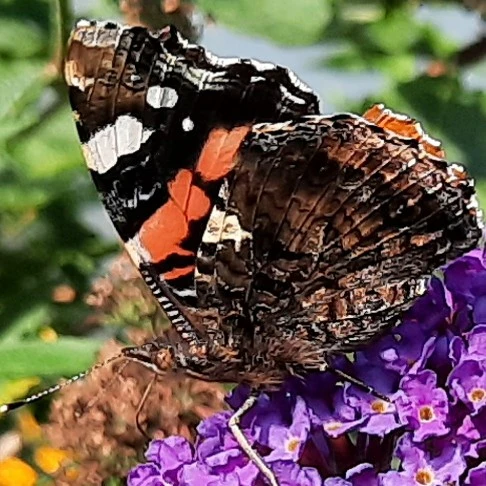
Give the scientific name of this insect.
Vanessa atalanta
